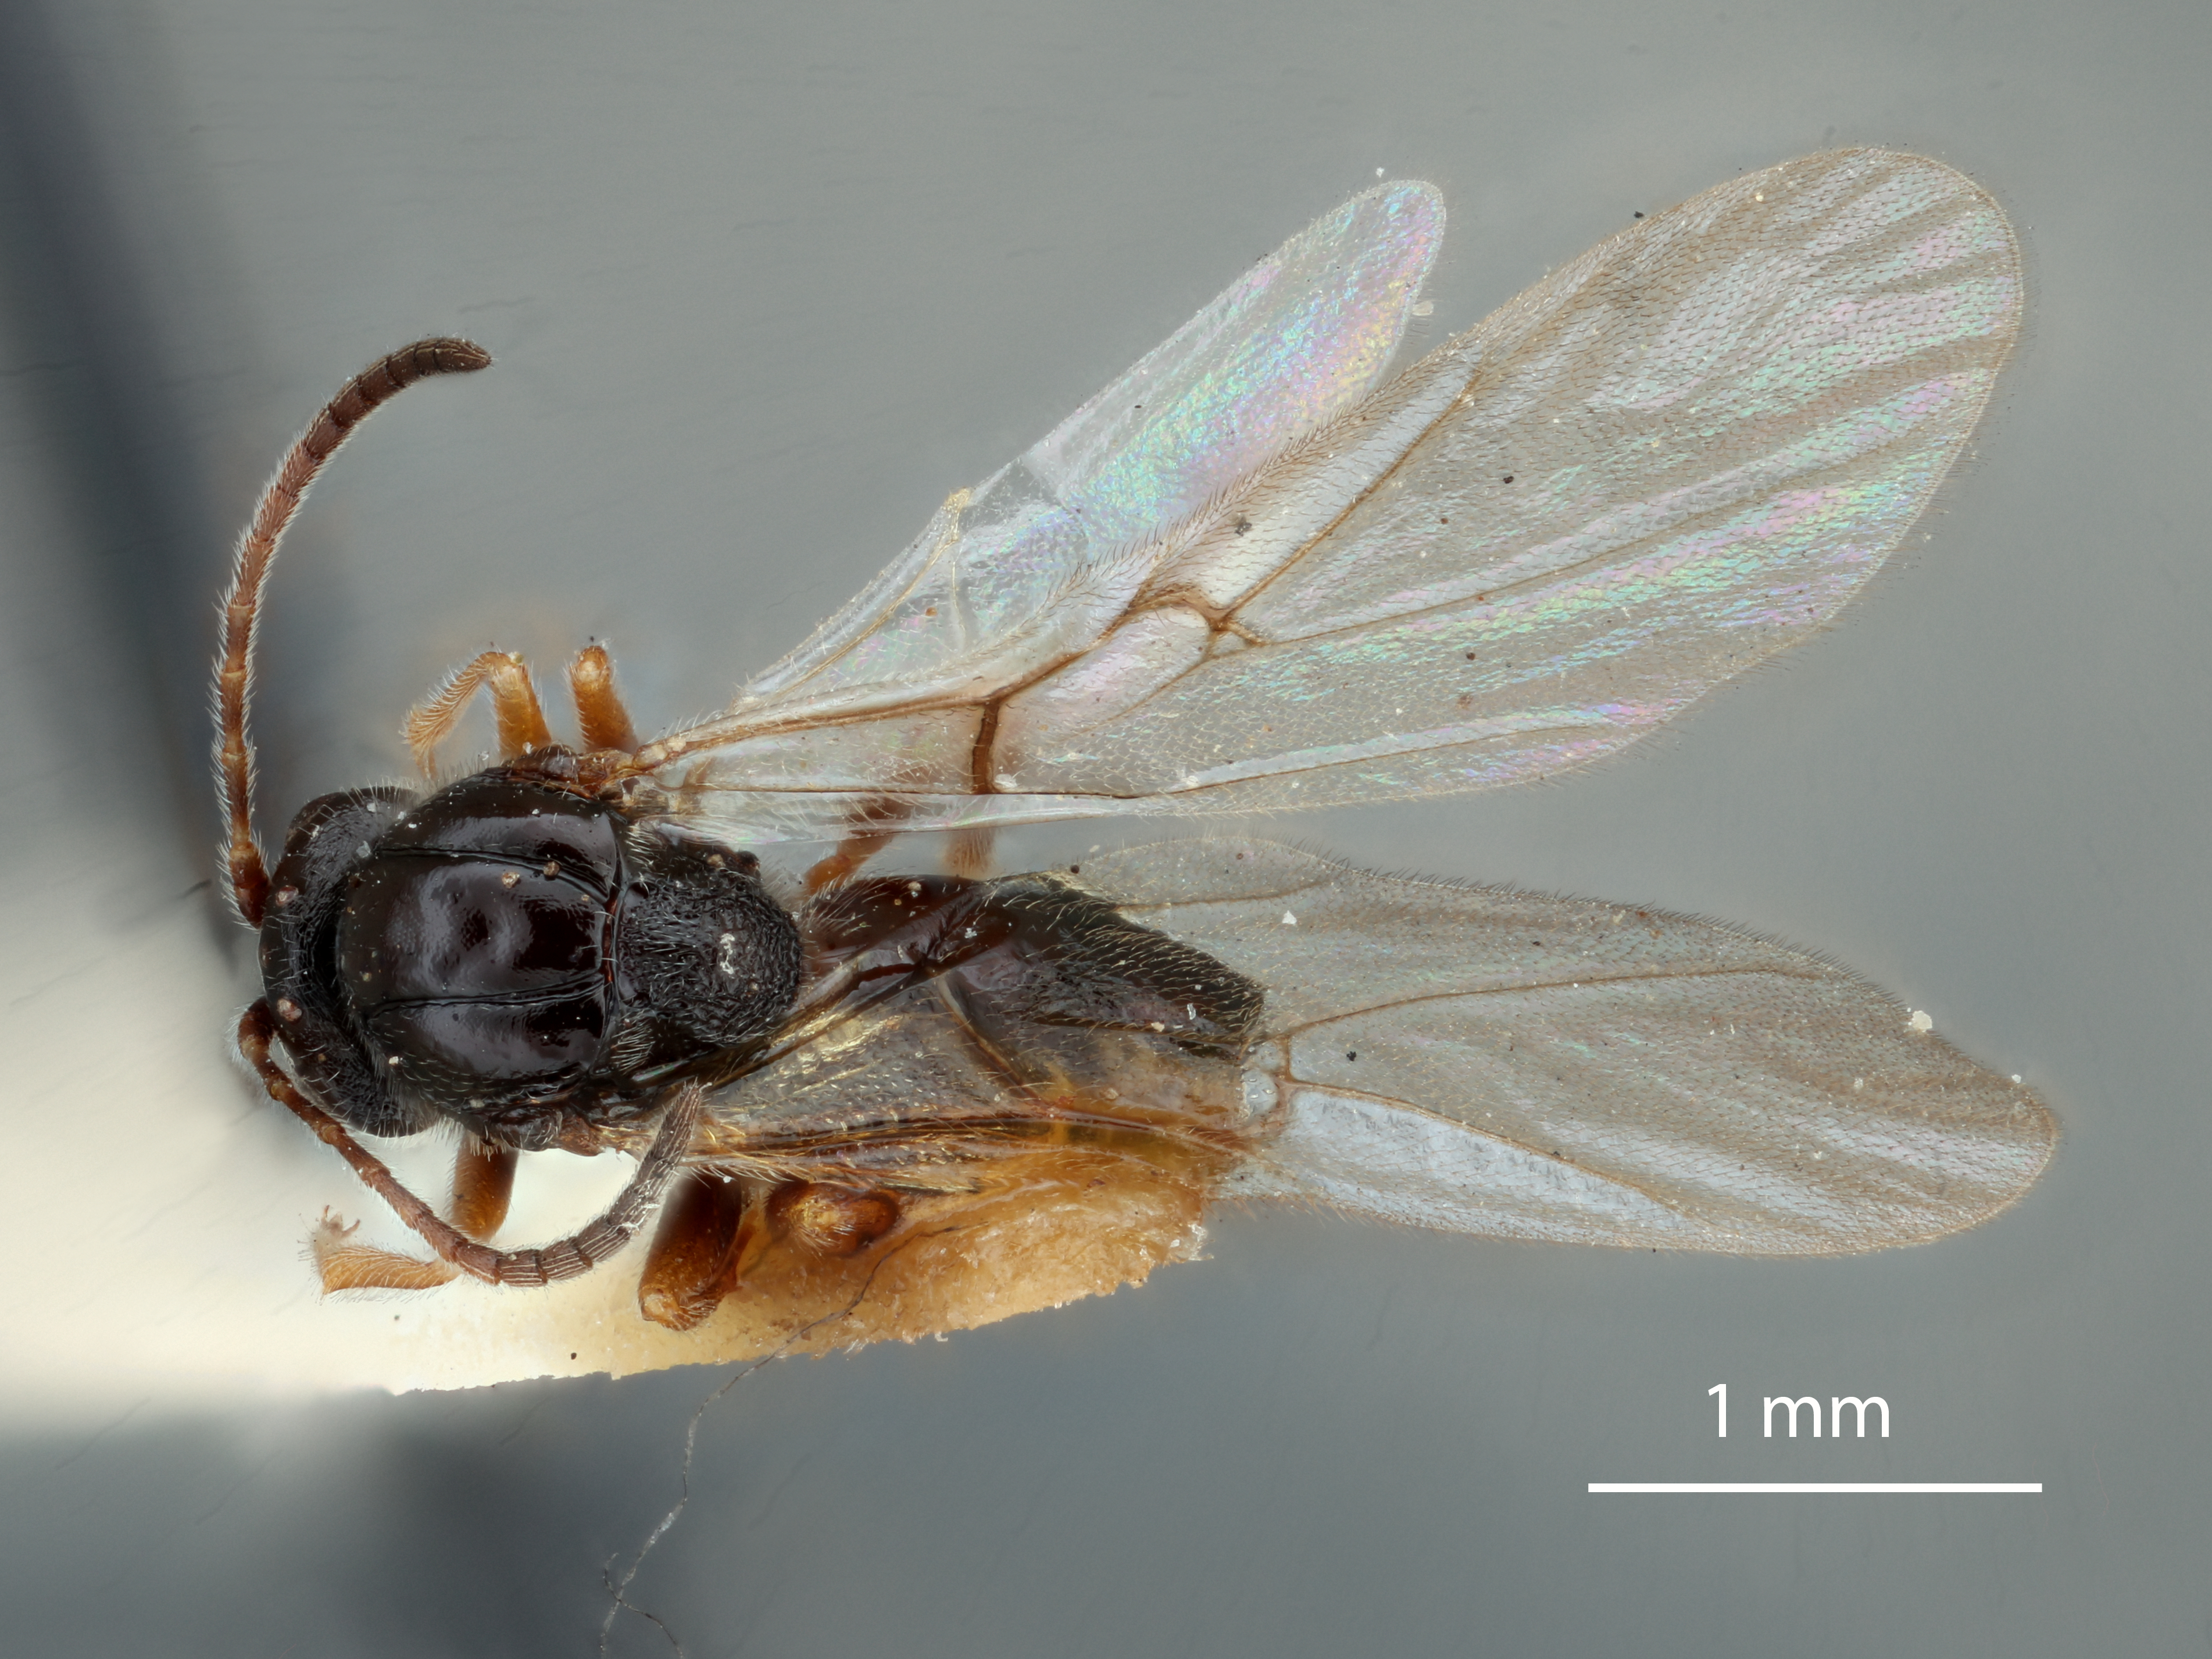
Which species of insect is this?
Diplolepis capillata
